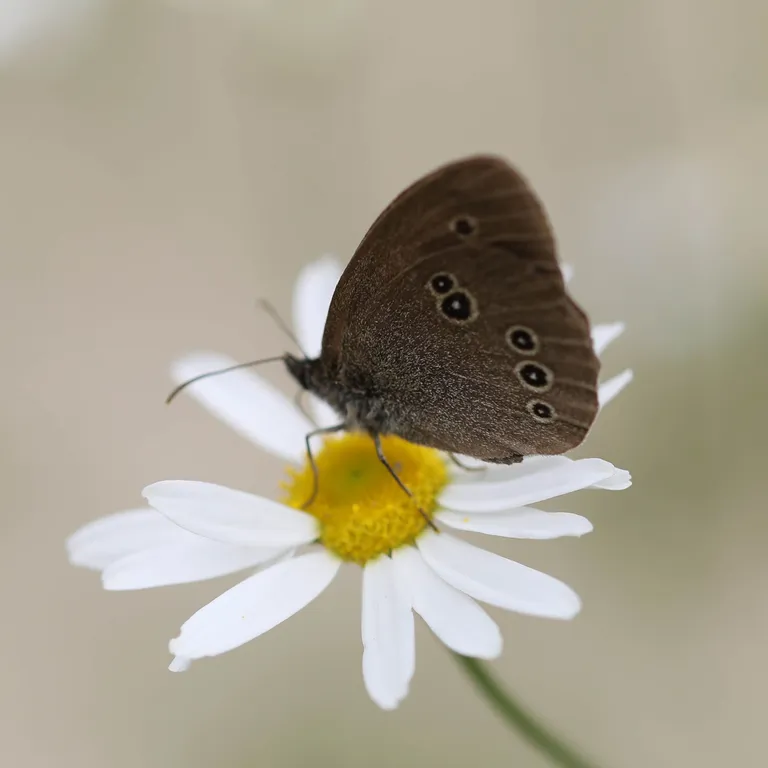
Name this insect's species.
Aphantopus hyperantus
